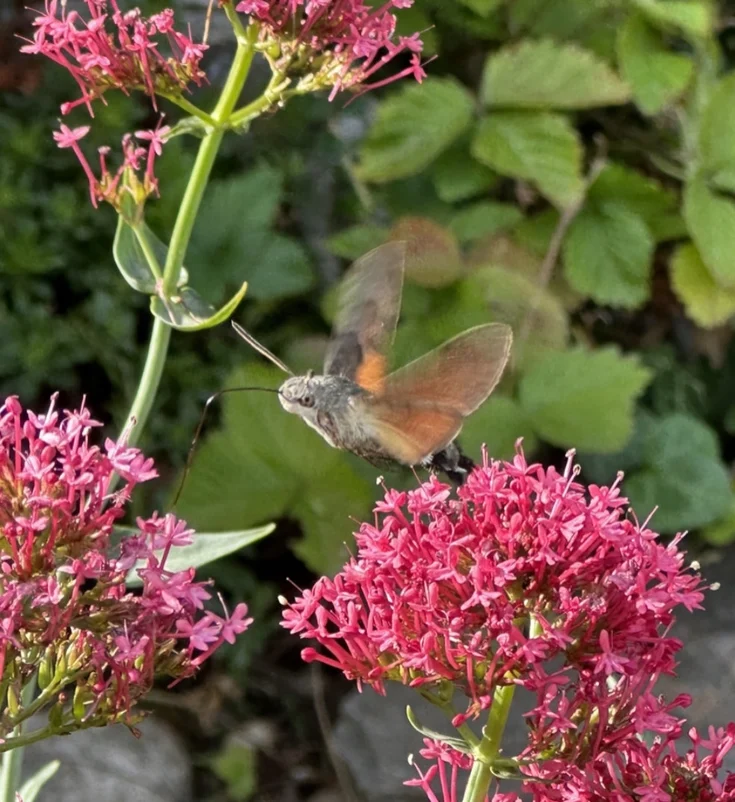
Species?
Macroglossum stellatarum
